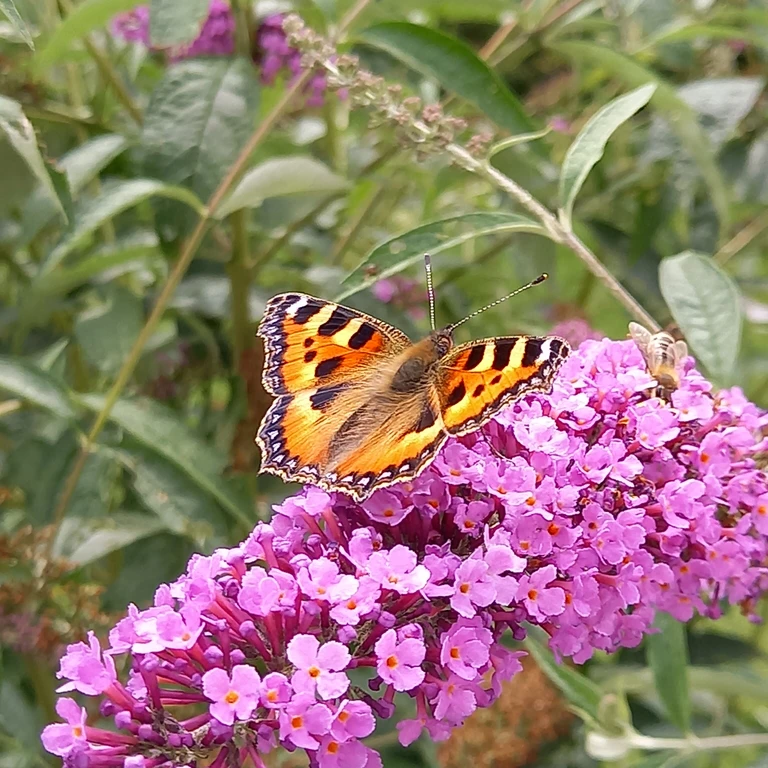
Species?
Aglais urticae
